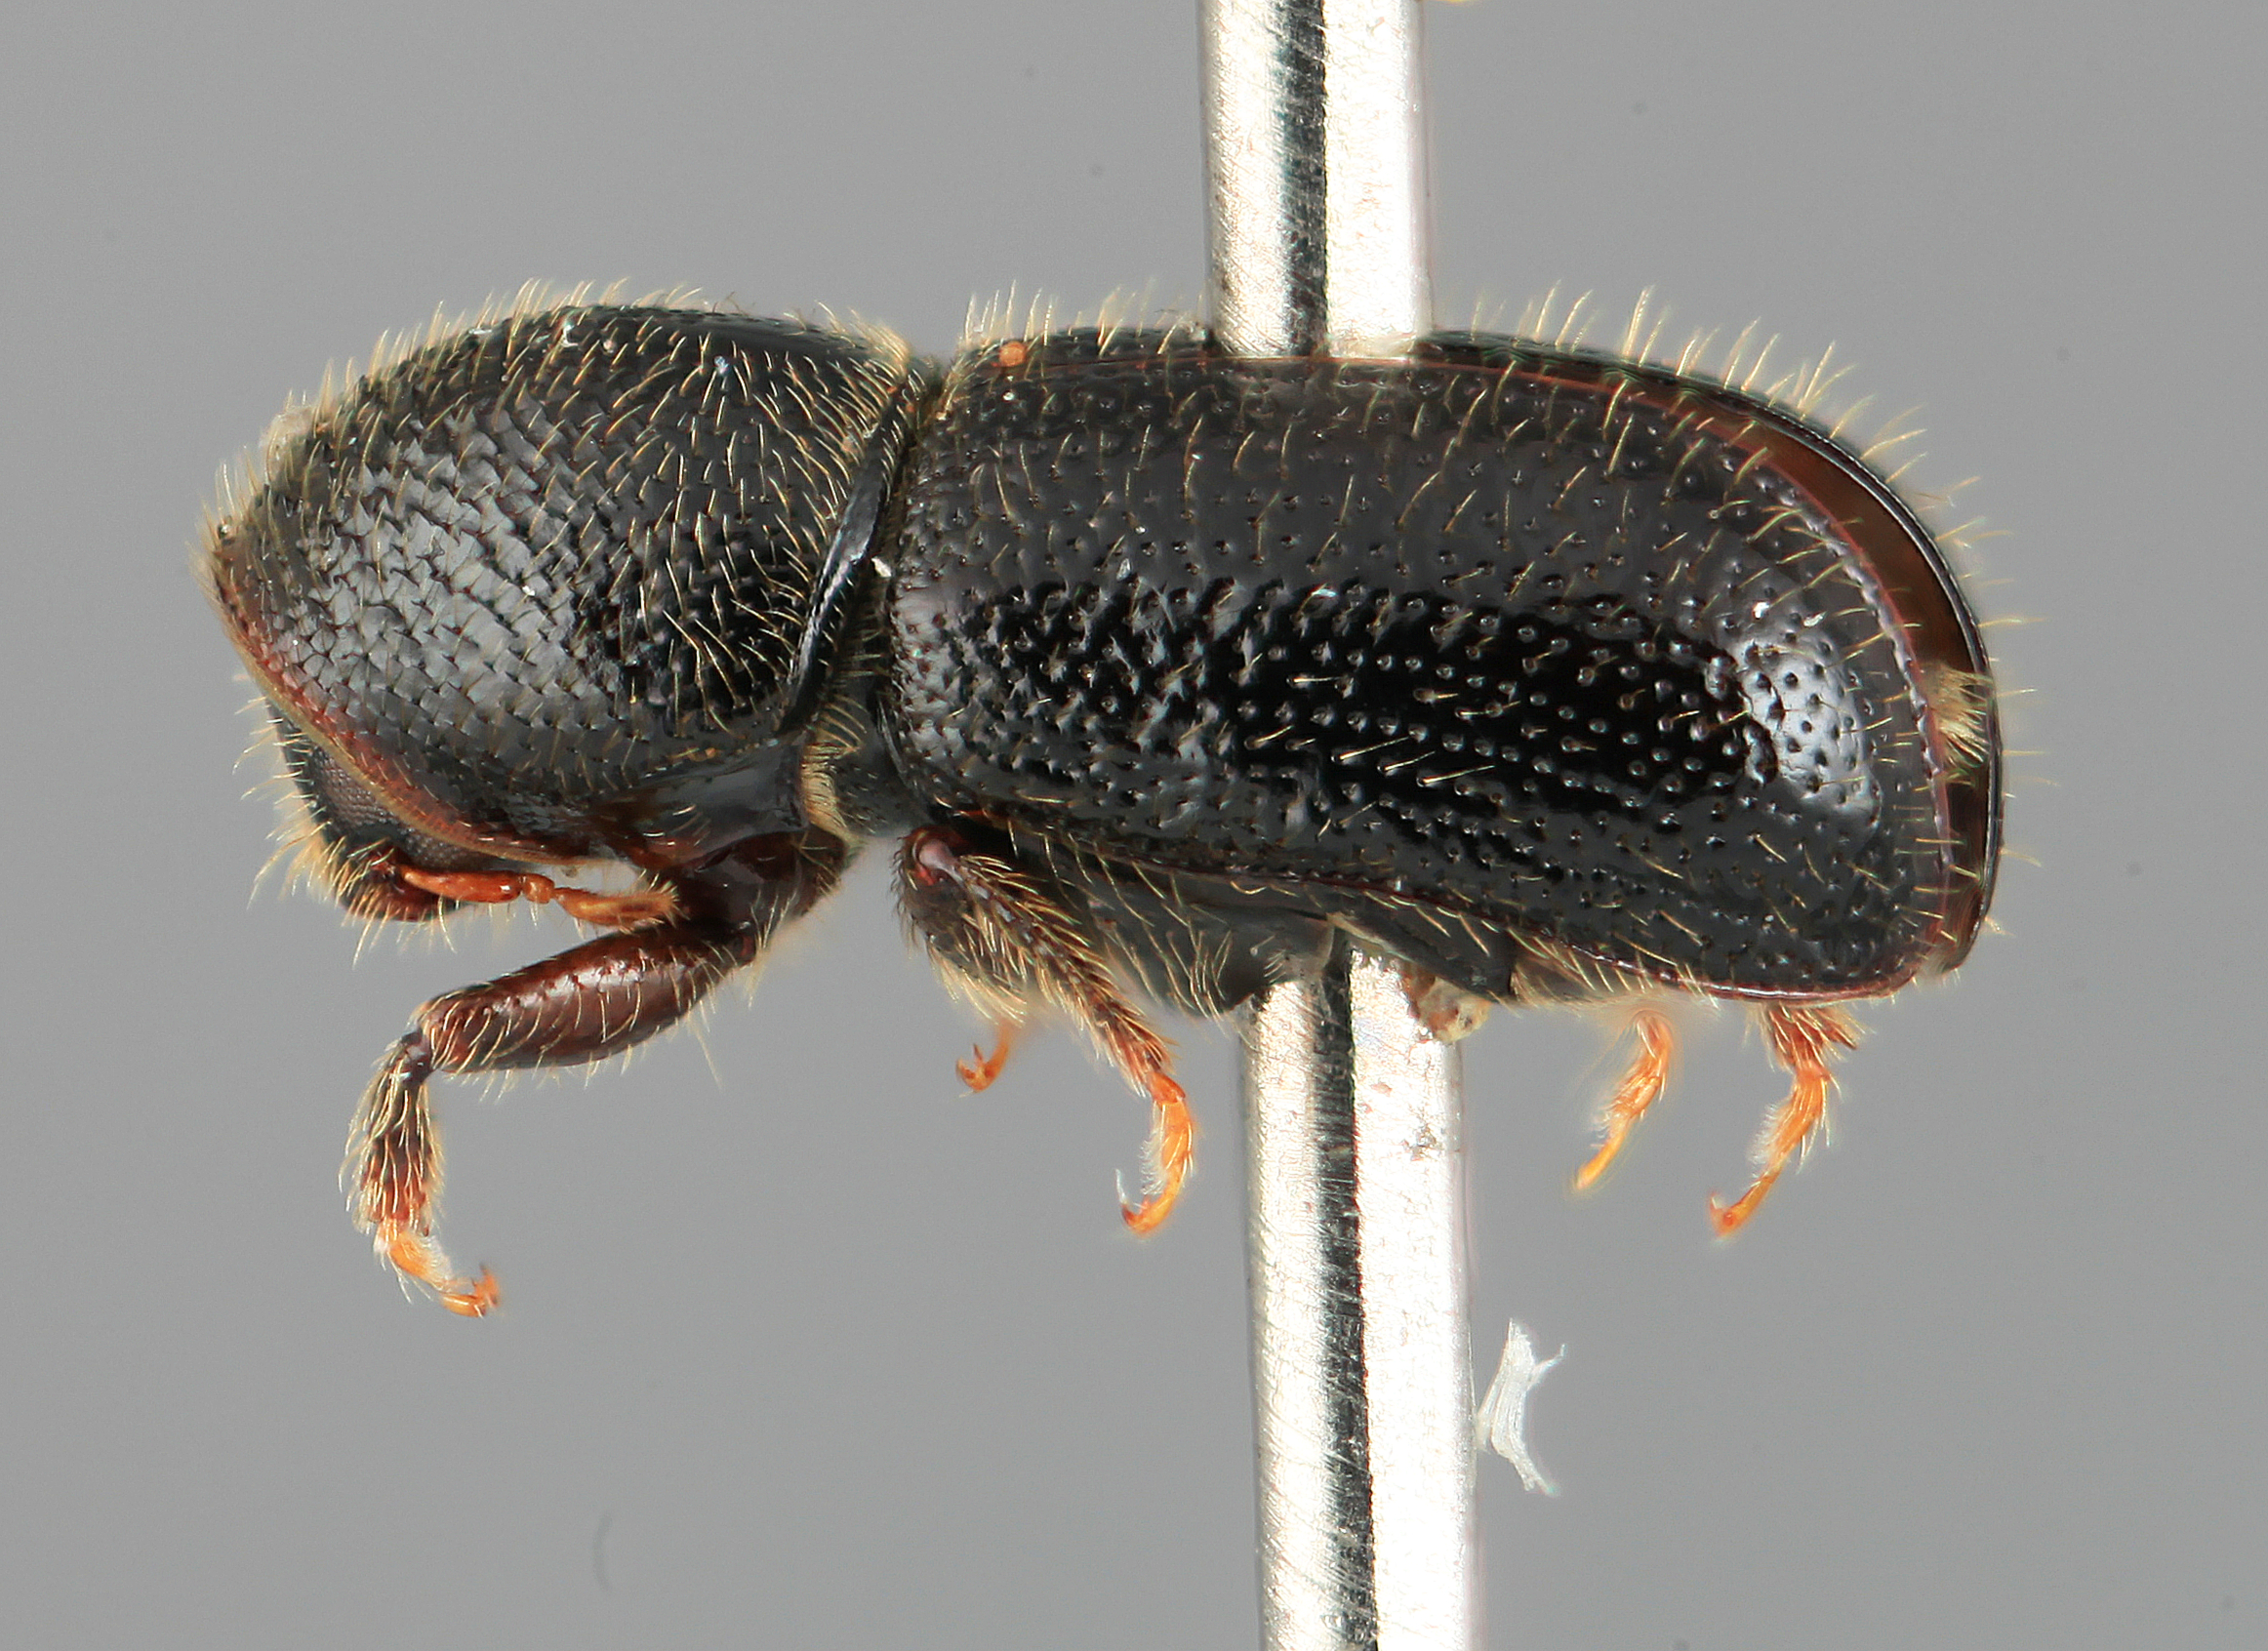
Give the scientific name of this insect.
Conophthorus echinatae
